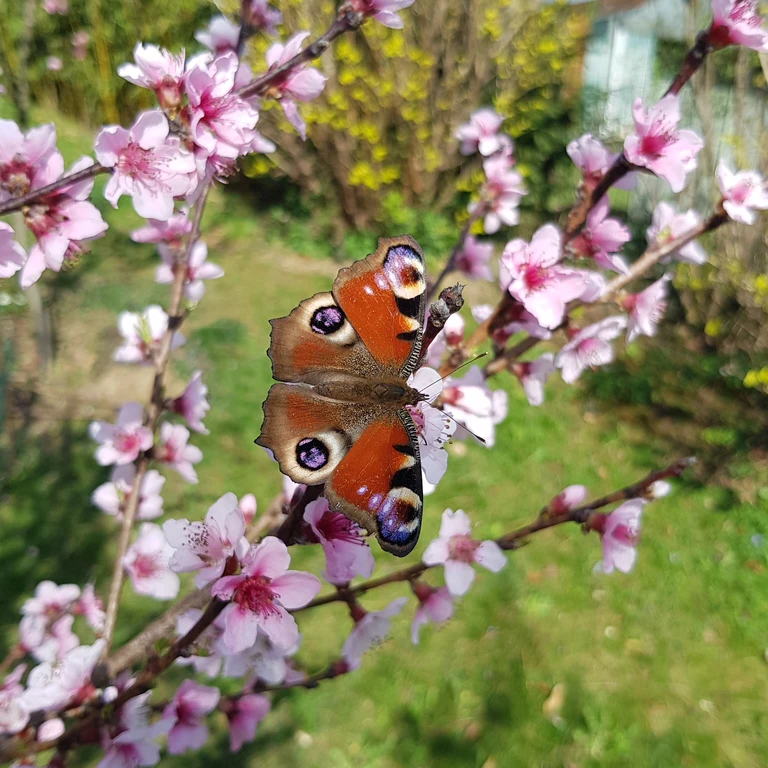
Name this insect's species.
Aglais io
